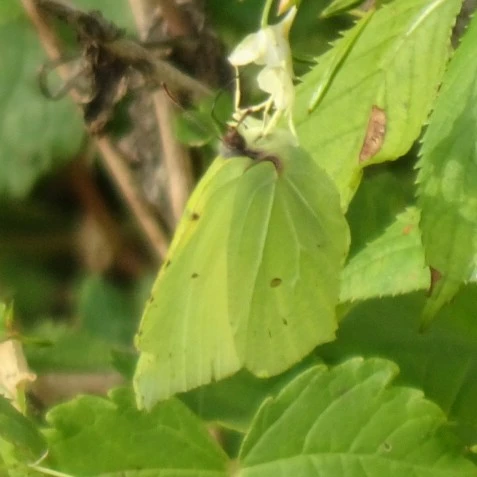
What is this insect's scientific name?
Gonepteryx rhamni
